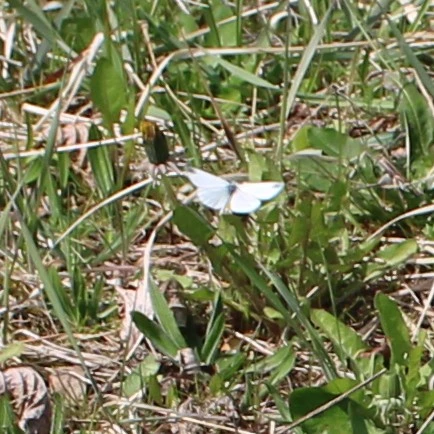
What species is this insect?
Leptidea sinapis/juvernica
